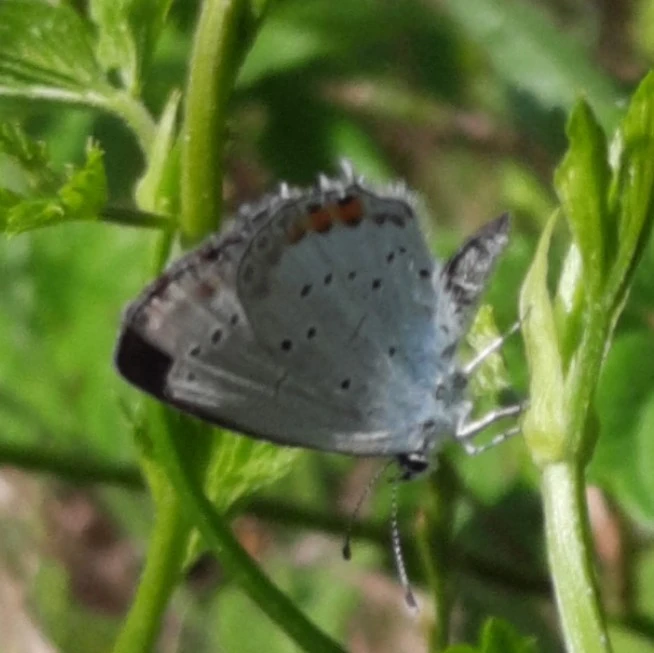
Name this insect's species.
Cupido argiades (also Elkalyce argiades)
